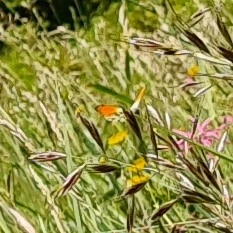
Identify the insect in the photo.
Anthocharis cardamines
